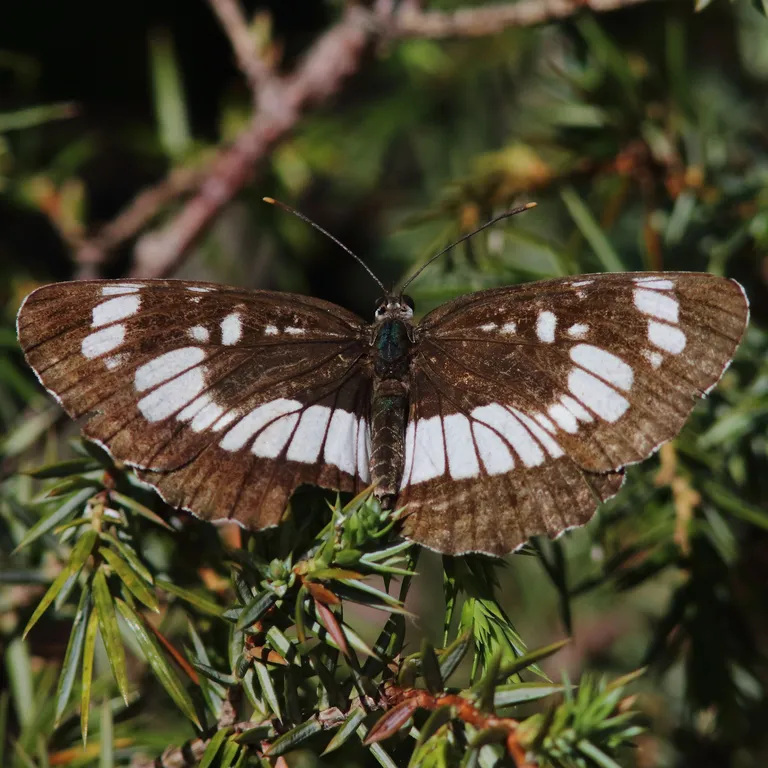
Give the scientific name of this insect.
Neptis rivularis
